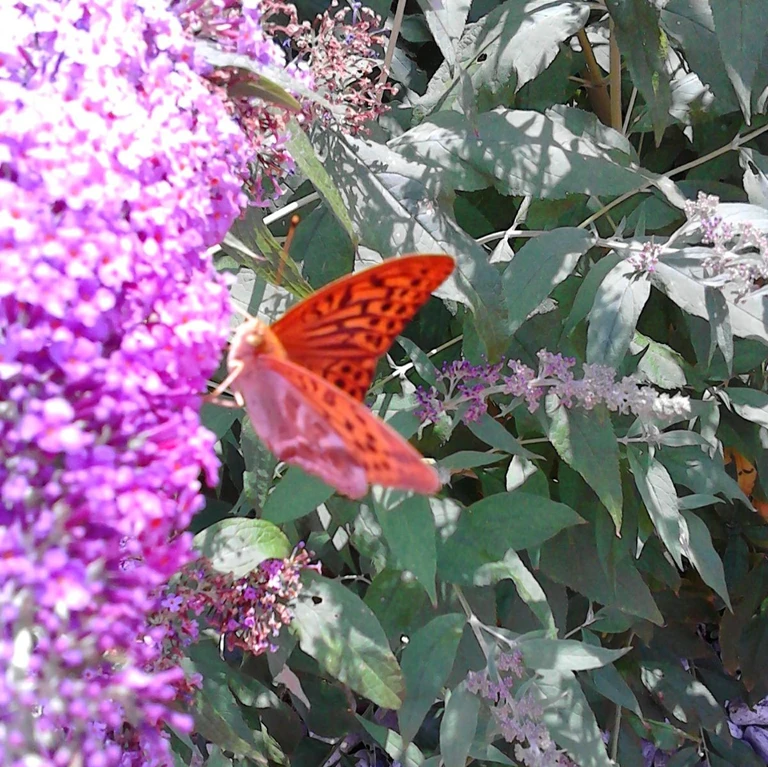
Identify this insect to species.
Argynnis paphia
